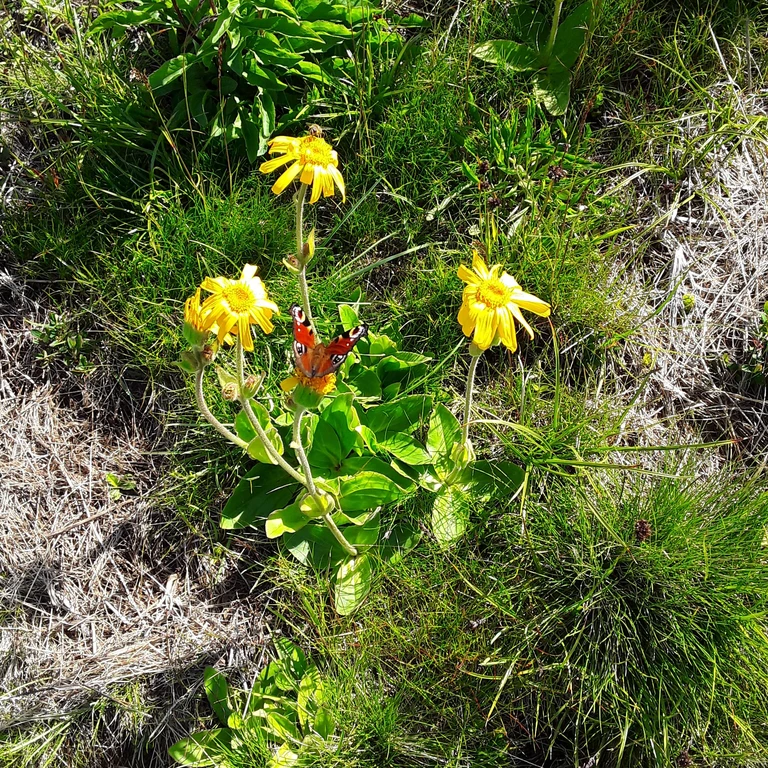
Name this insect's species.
Aglais io
